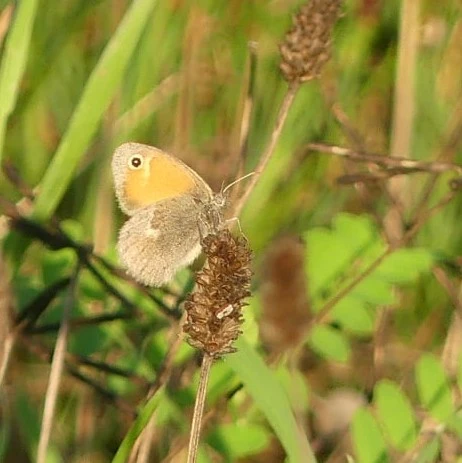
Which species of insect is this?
Coenonympha pamphilus
